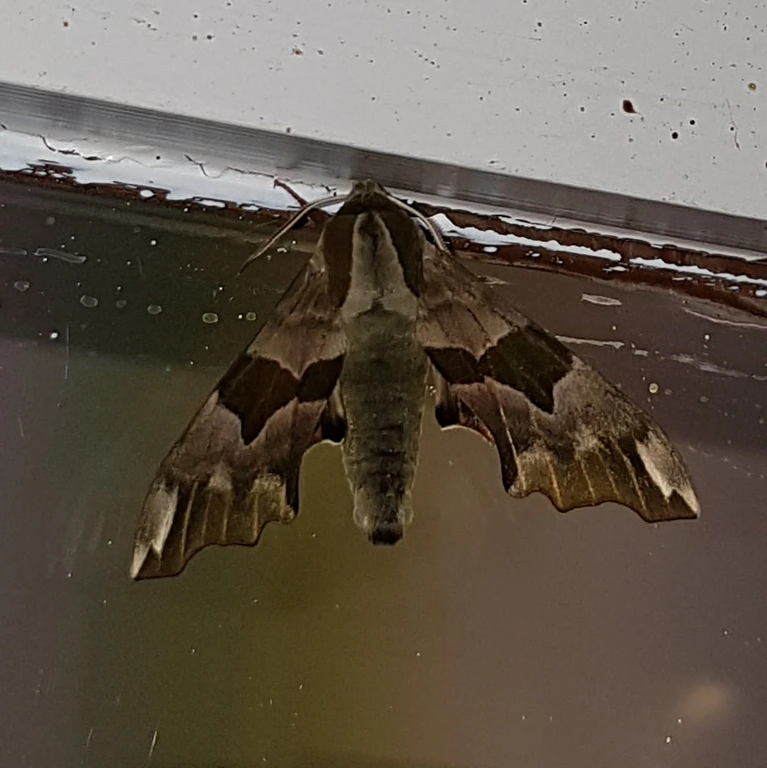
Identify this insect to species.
Mimas tiliae
